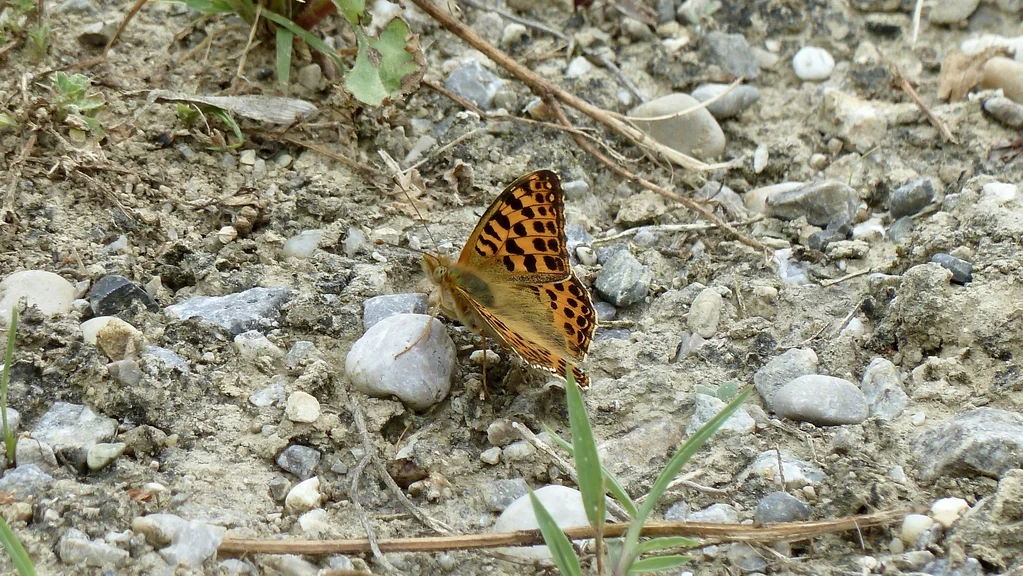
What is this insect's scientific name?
Issoria lathonia
